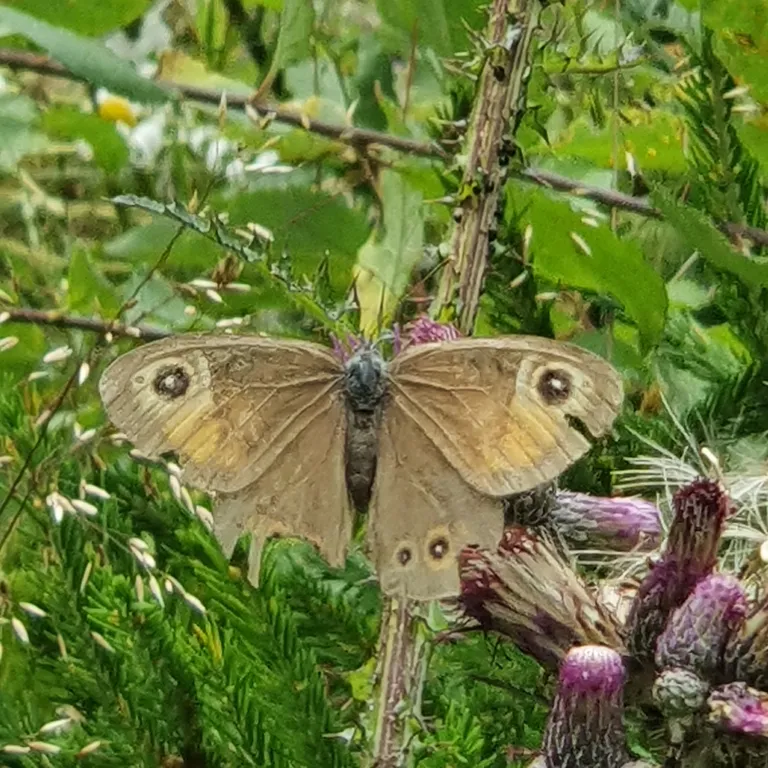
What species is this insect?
Lasiommata maera (also Pararge maera)
